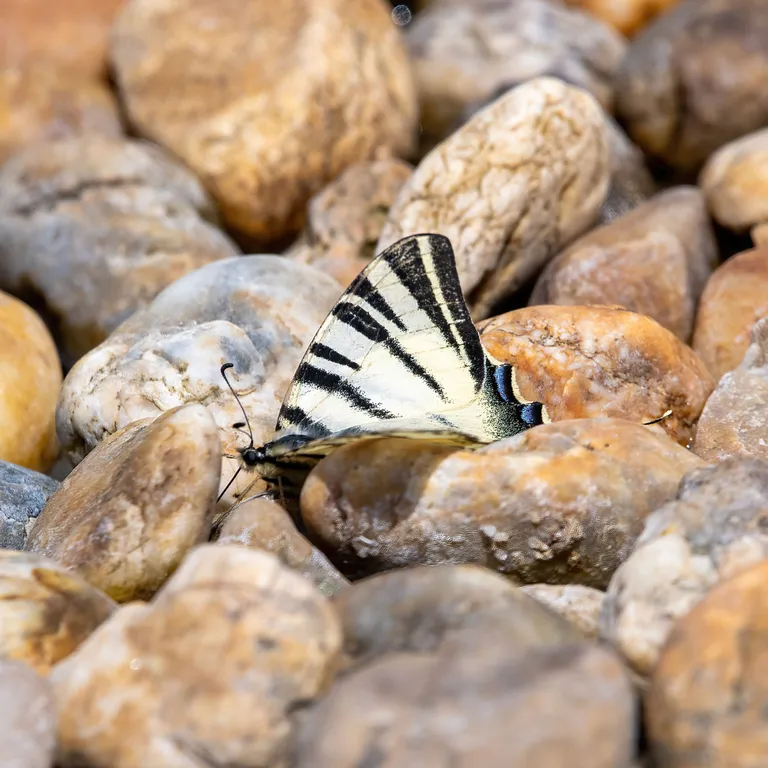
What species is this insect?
Iphiclides podalirius
